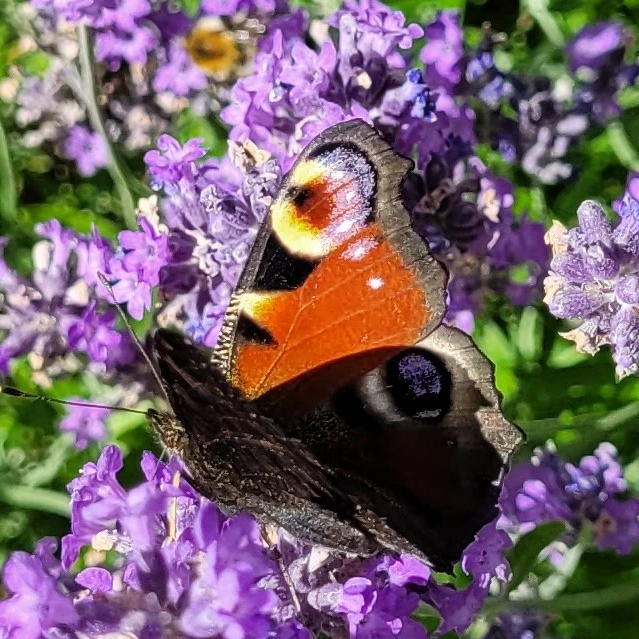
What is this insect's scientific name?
Aglais io
